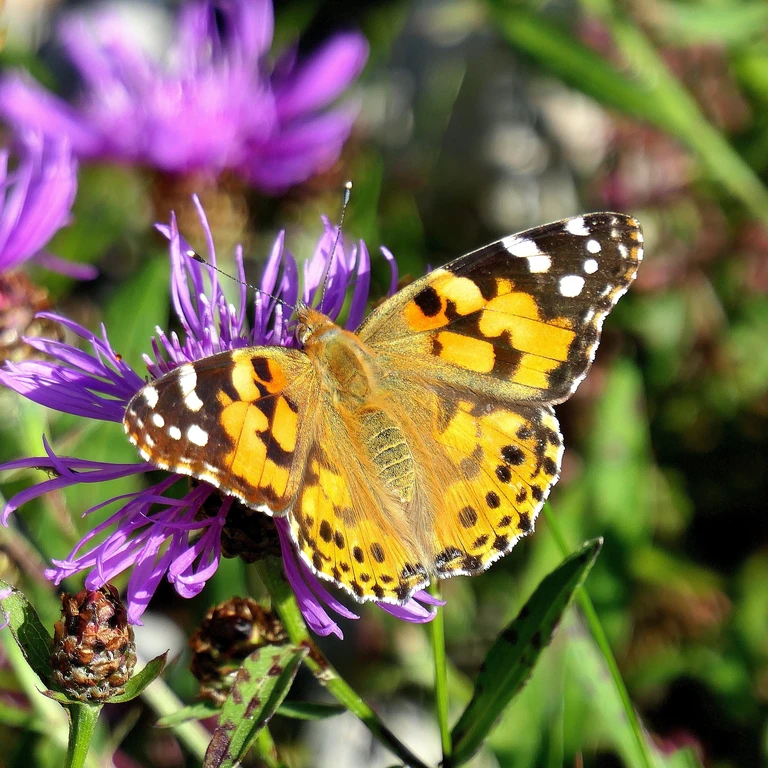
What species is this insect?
Vanessa cardui
